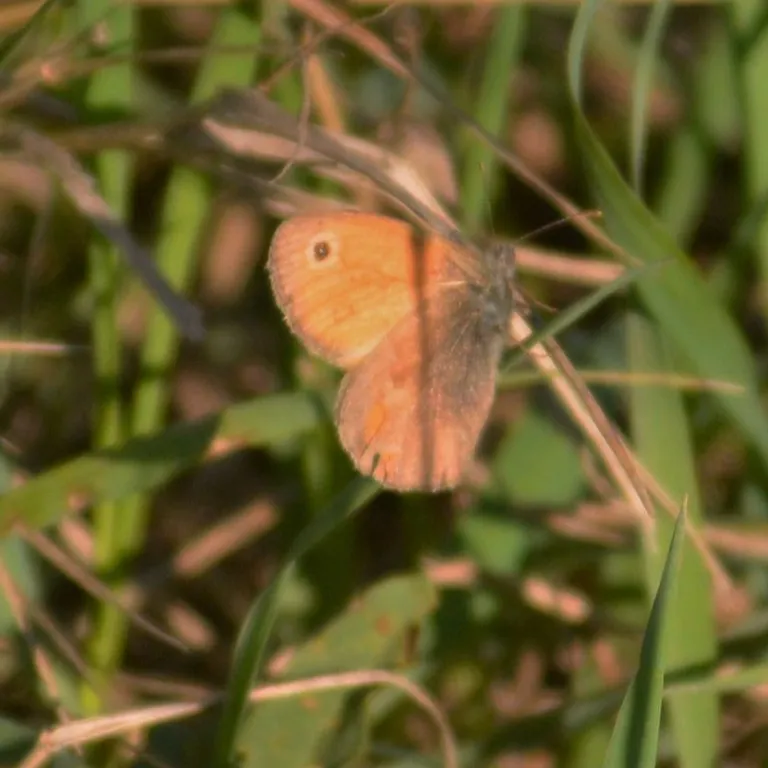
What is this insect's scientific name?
Coenonympha pamphilus
